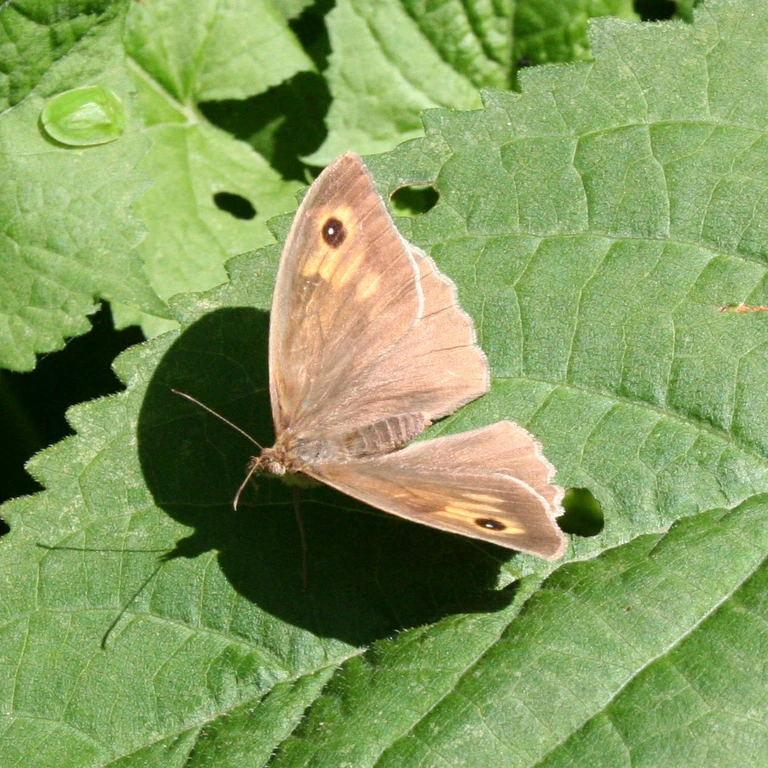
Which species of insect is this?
Maniola jurtina
